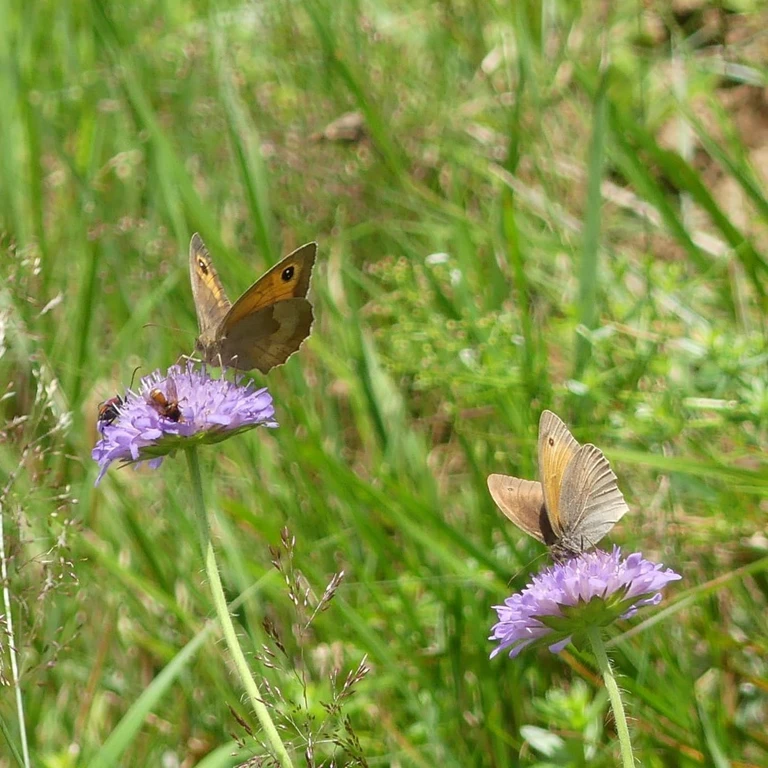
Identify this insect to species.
Maniola jurtina
